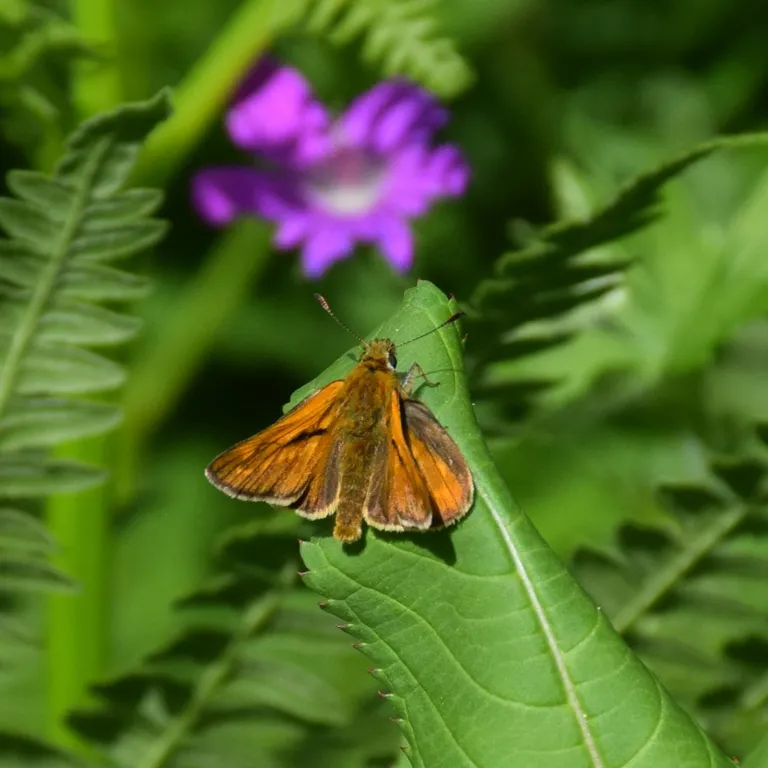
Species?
Ochlodes sylvanus (also Ochlodes venata)
